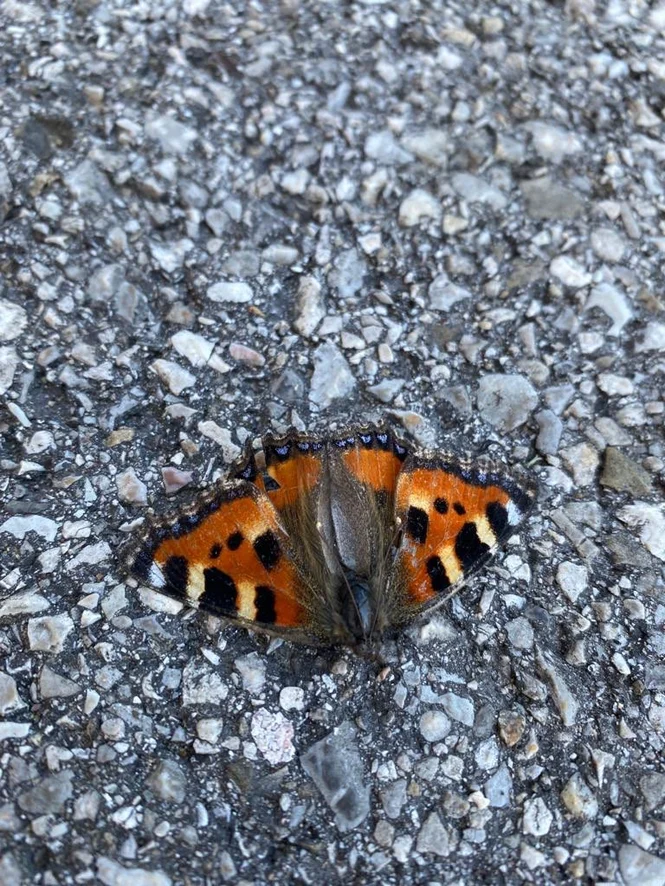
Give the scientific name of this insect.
Aglais urticae
